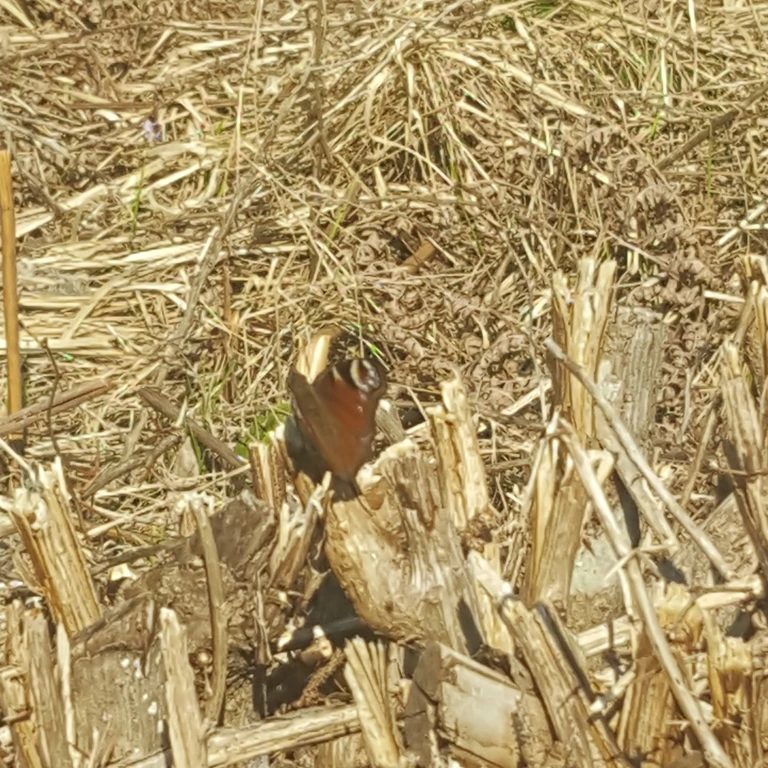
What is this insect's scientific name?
Aglais io
